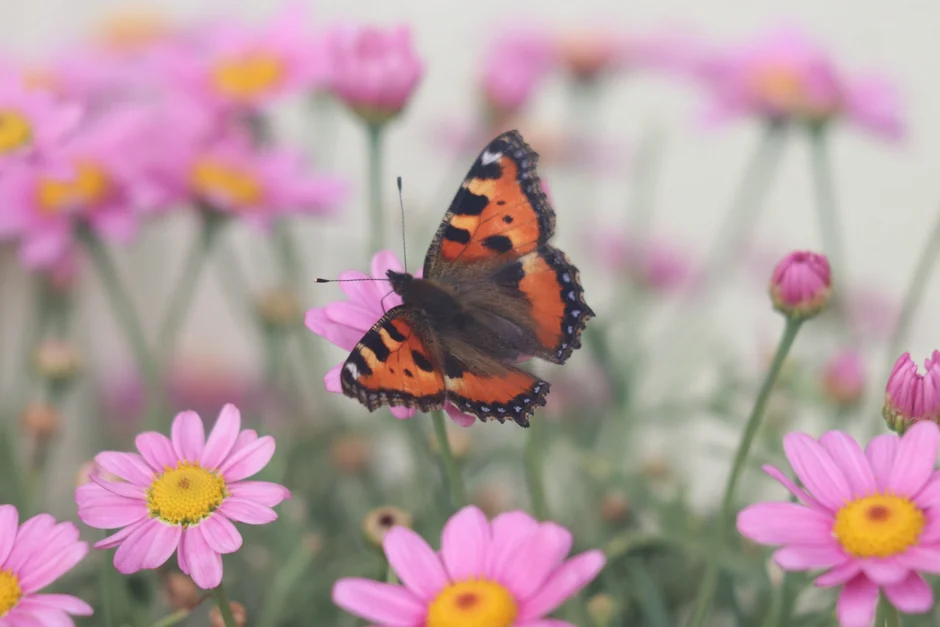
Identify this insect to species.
Aglais urticae
